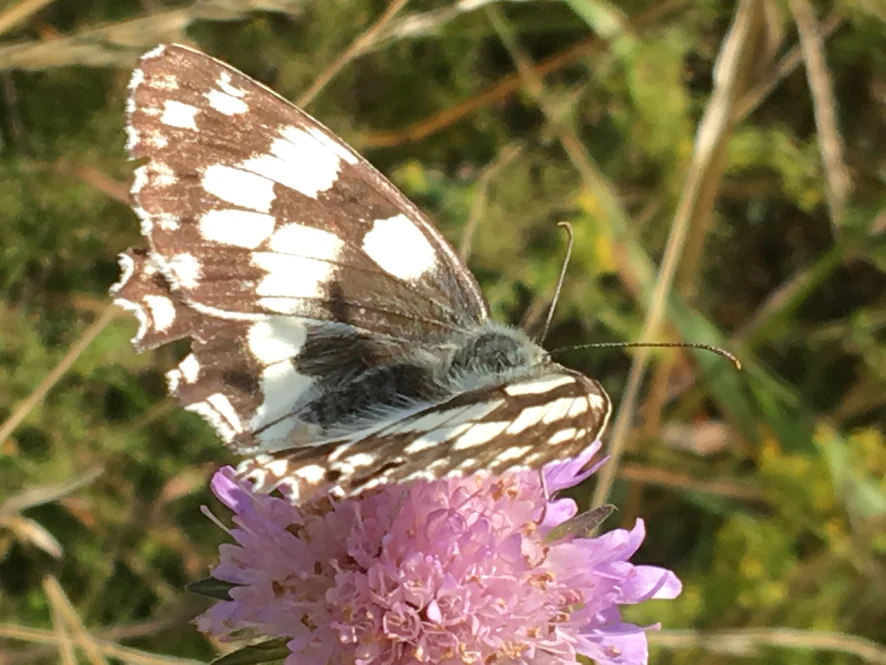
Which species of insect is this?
Melanargia galathea
